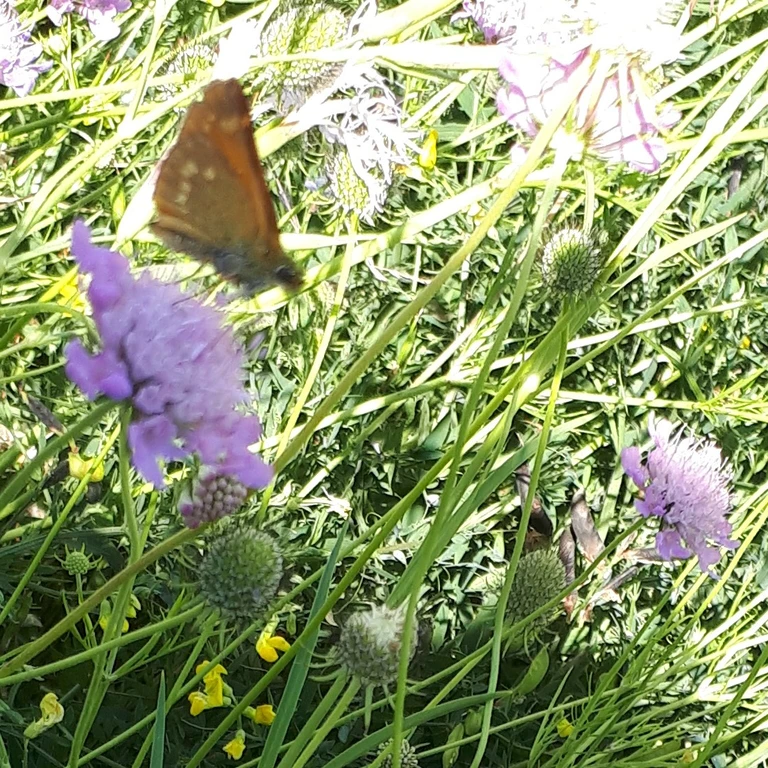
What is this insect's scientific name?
Ochlodes sylvanus (also Ochlodes venata)
